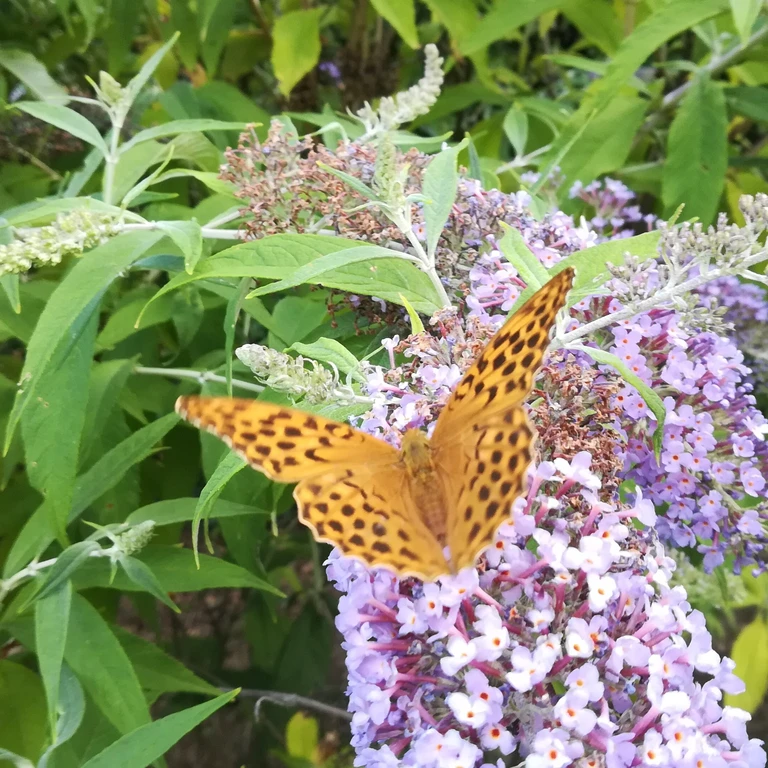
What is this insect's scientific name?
Argynnis paphia
